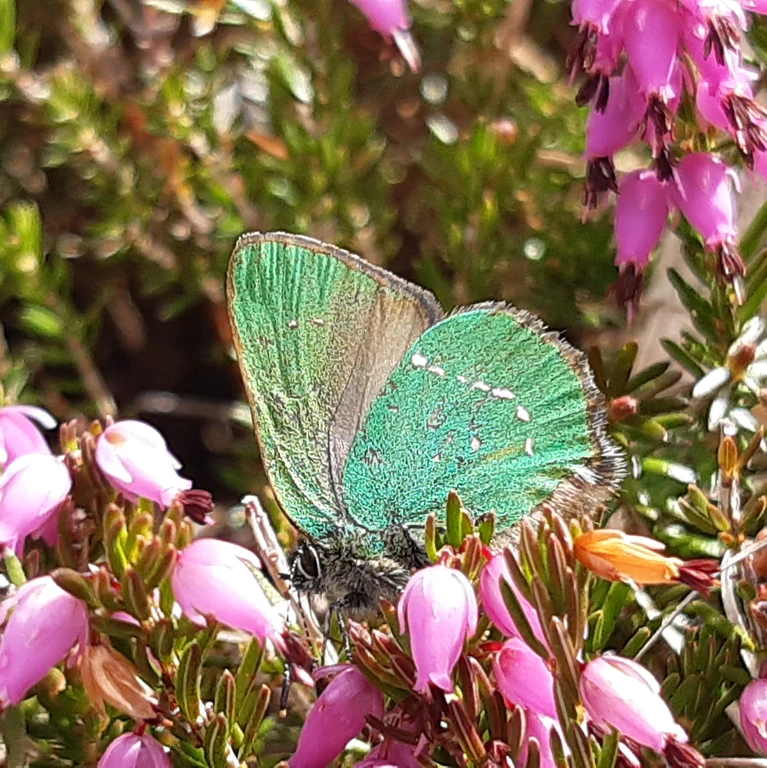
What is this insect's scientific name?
Callophrys rubi
